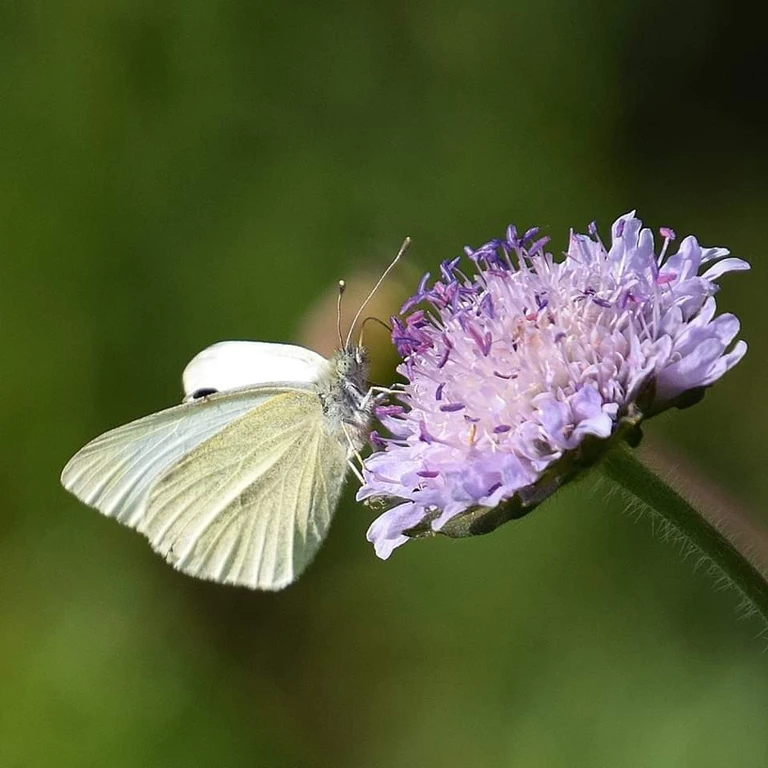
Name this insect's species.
Pieris rapae
